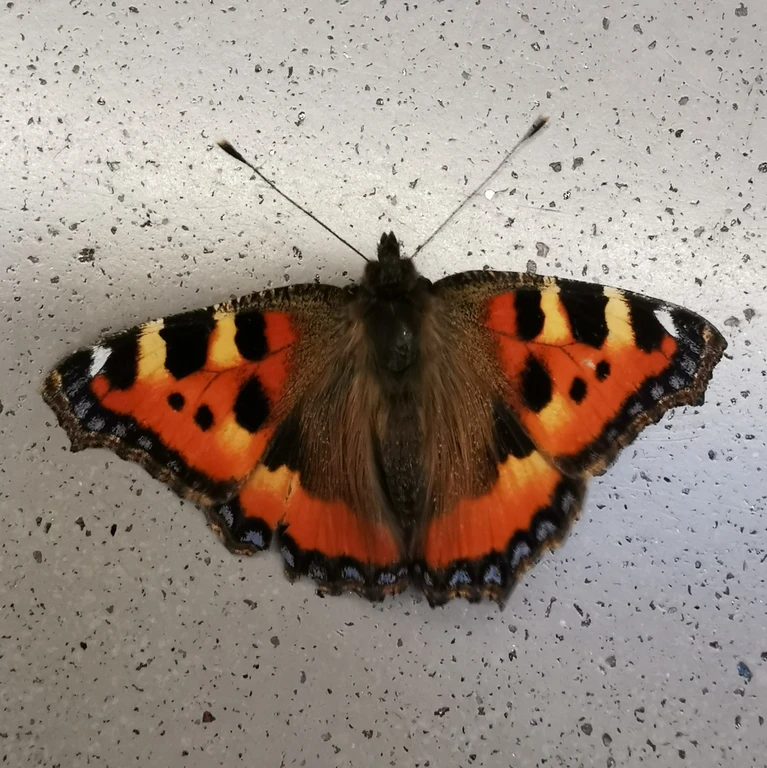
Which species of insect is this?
Aglais urticae
